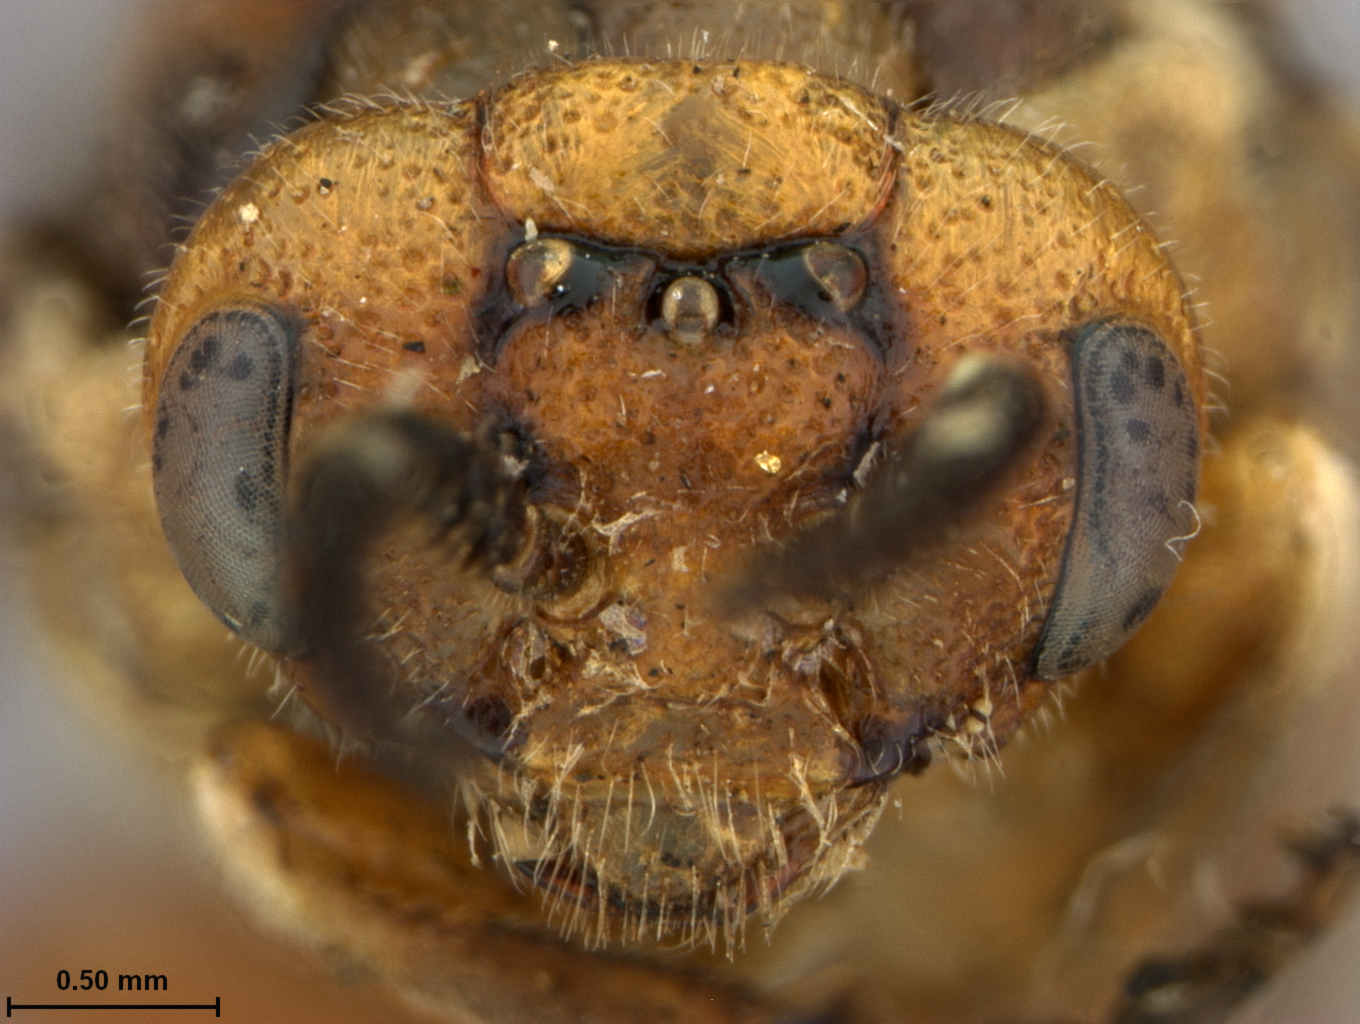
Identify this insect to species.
Neodiprion ferrugineum
